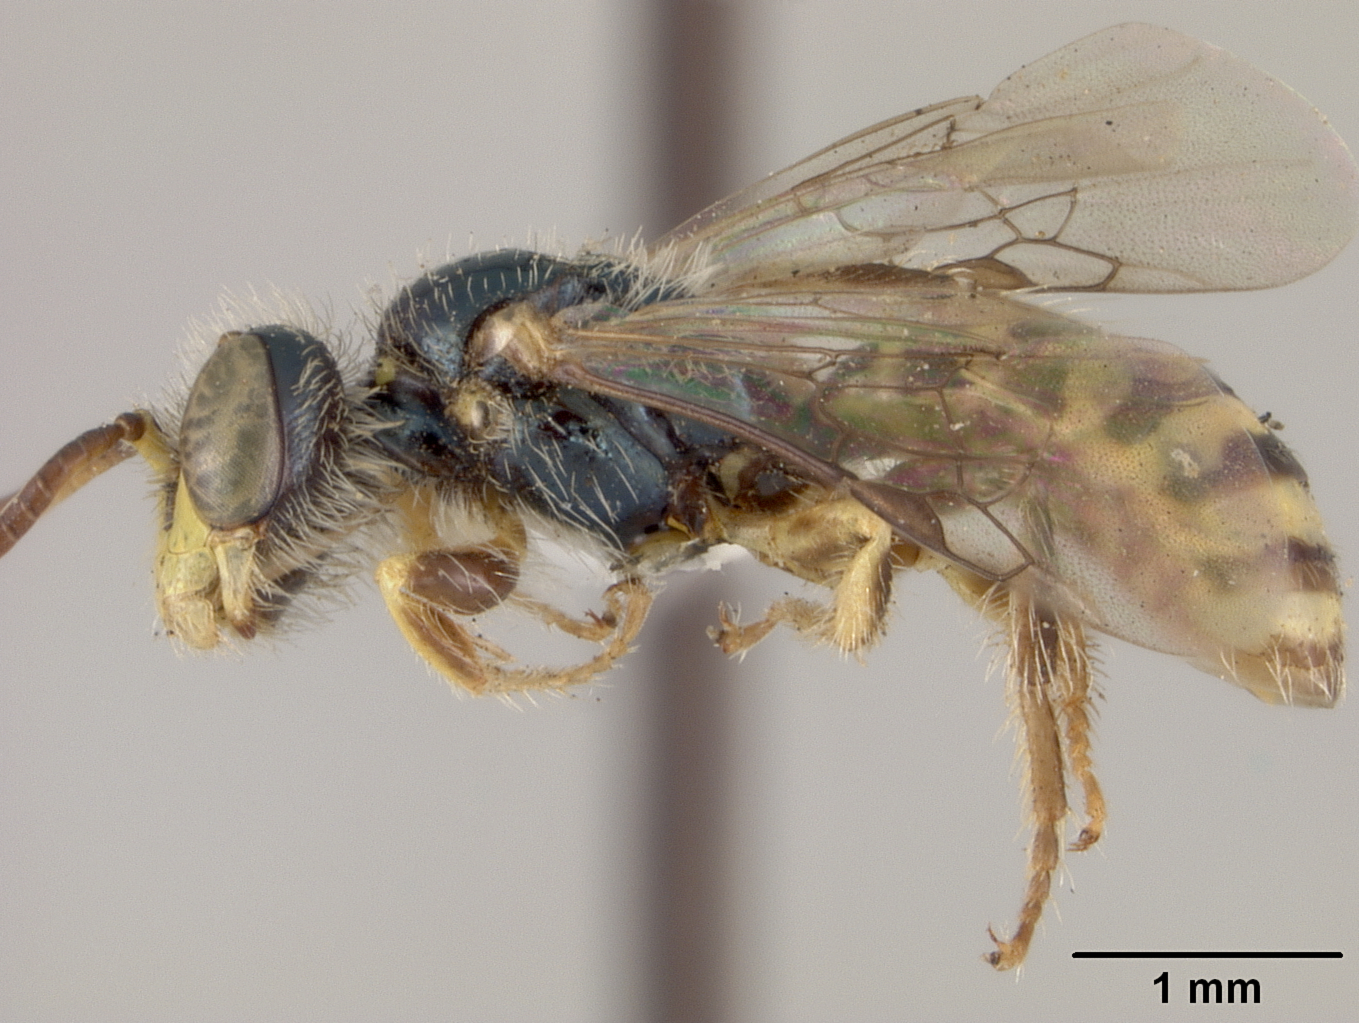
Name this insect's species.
Perdita swezeyi
